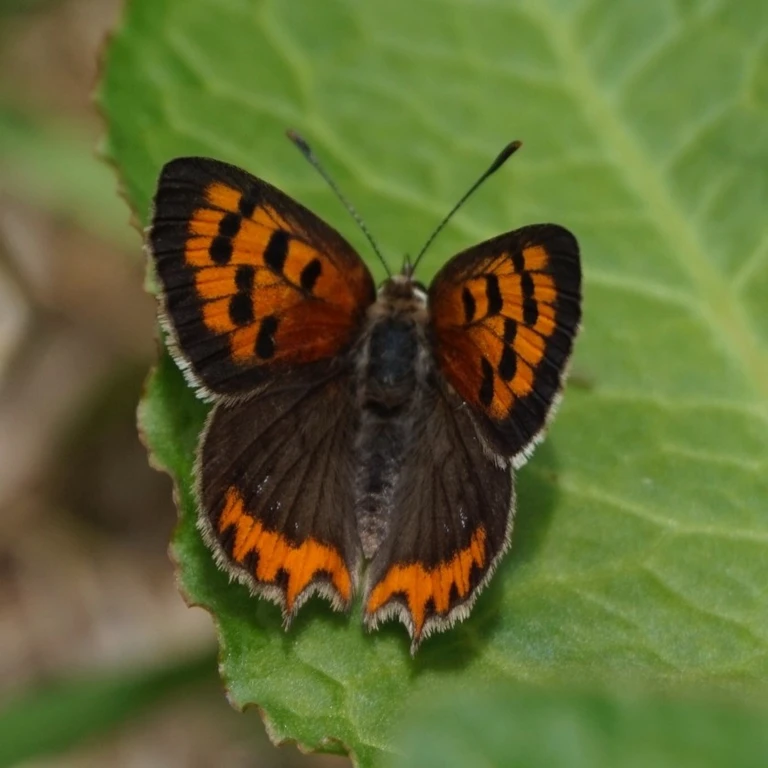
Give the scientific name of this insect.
Lycaena phlaeas
